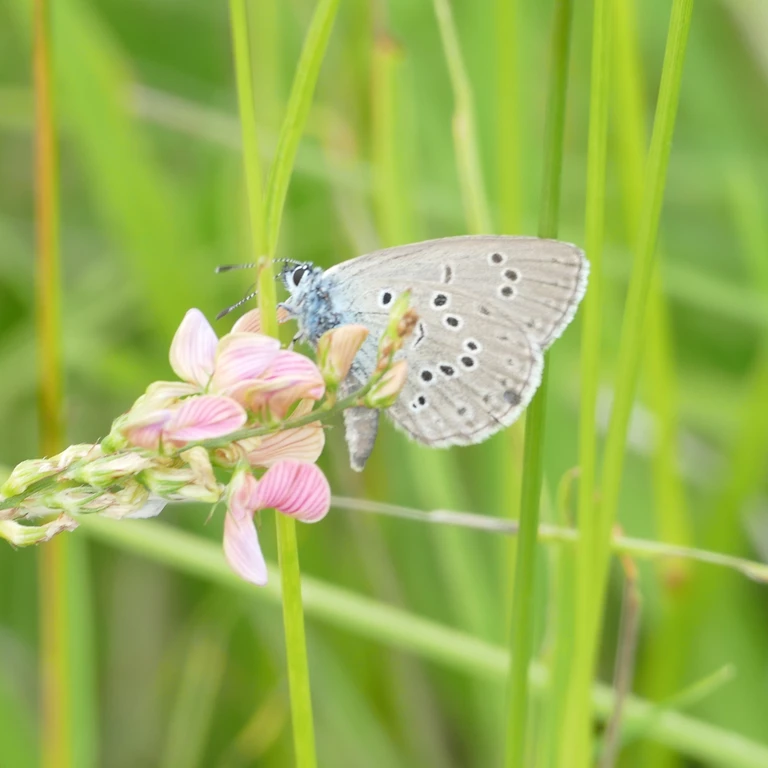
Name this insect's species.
Phengaris alcon/rebeli
